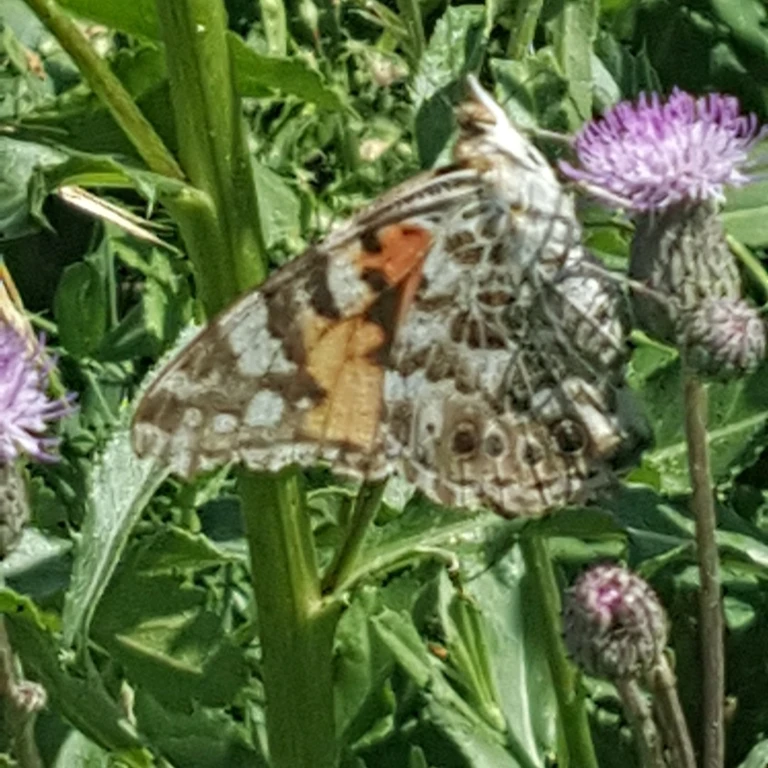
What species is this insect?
Vanessa cardui
